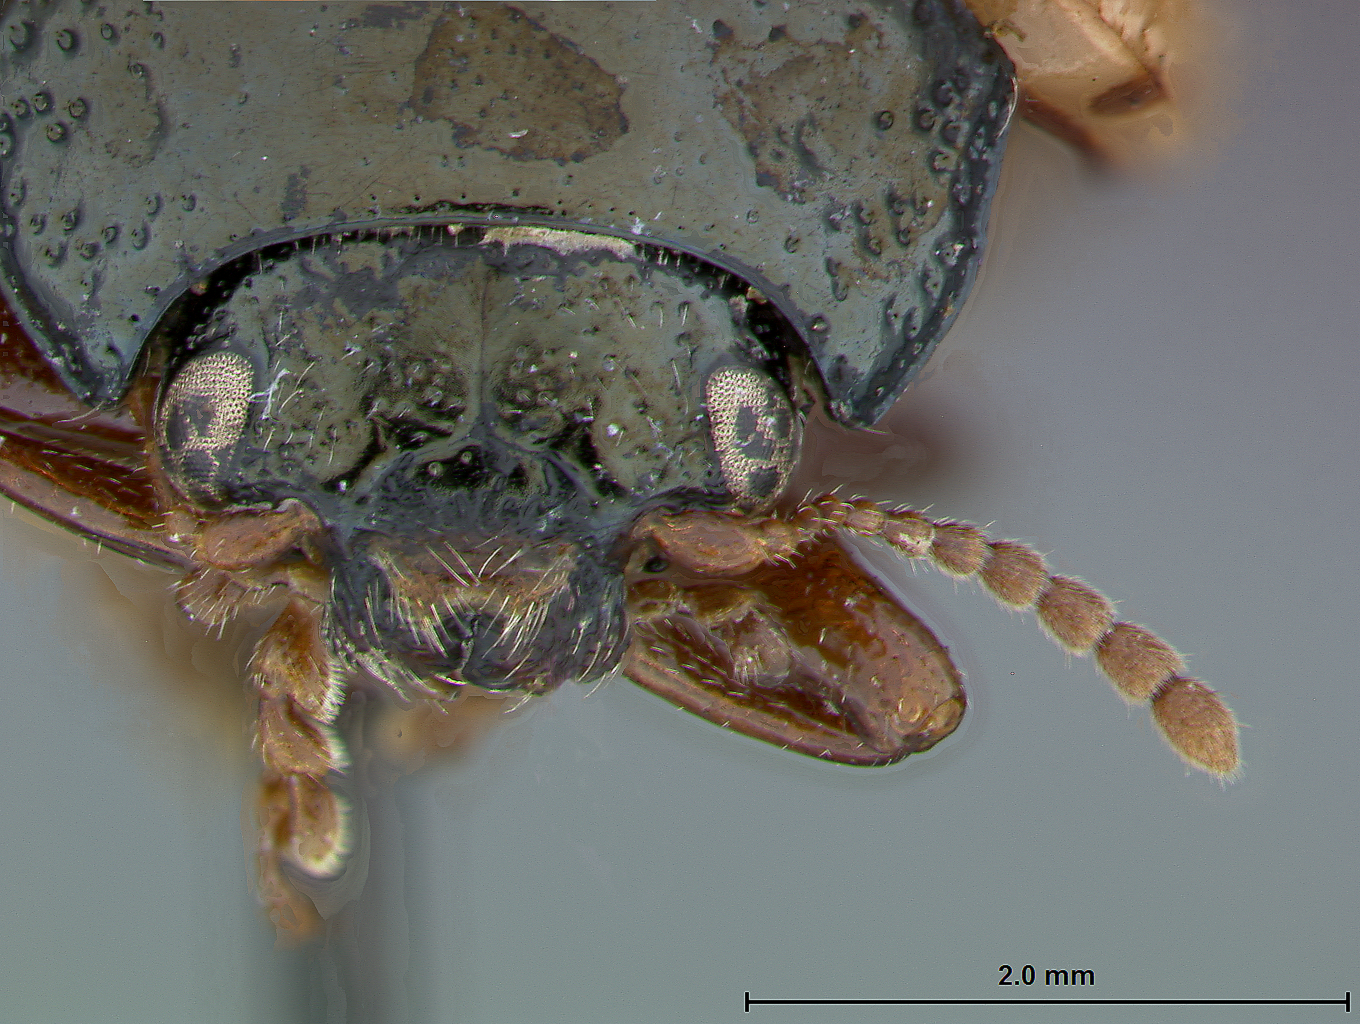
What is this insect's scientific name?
Calligrapha amelia
